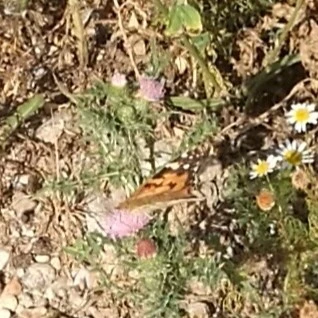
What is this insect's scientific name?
Vanessa cardui
